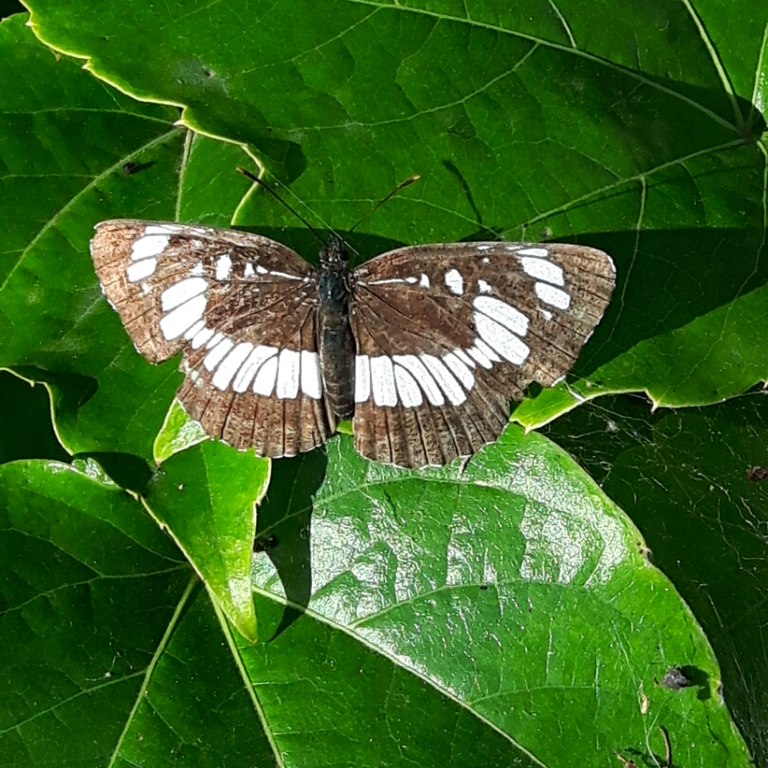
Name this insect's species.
Neptis rivularis
